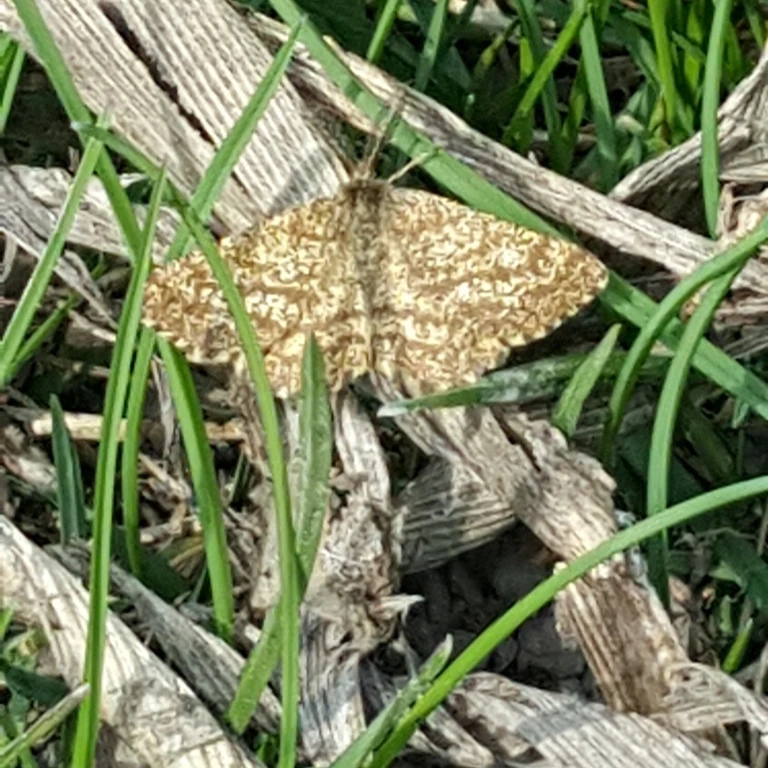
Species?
Ematurga atomaria
